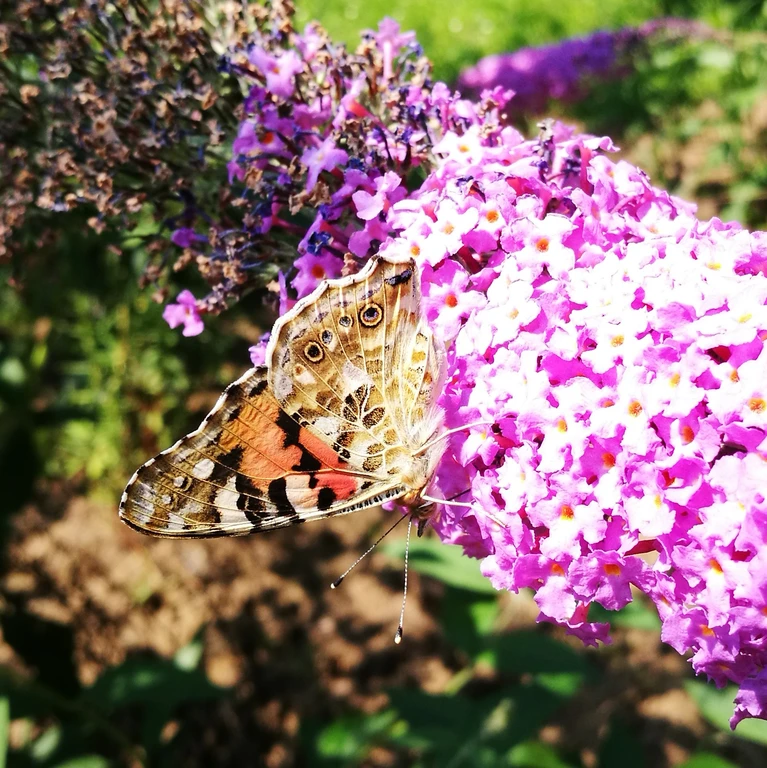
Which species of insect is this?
Vanessa cardui
